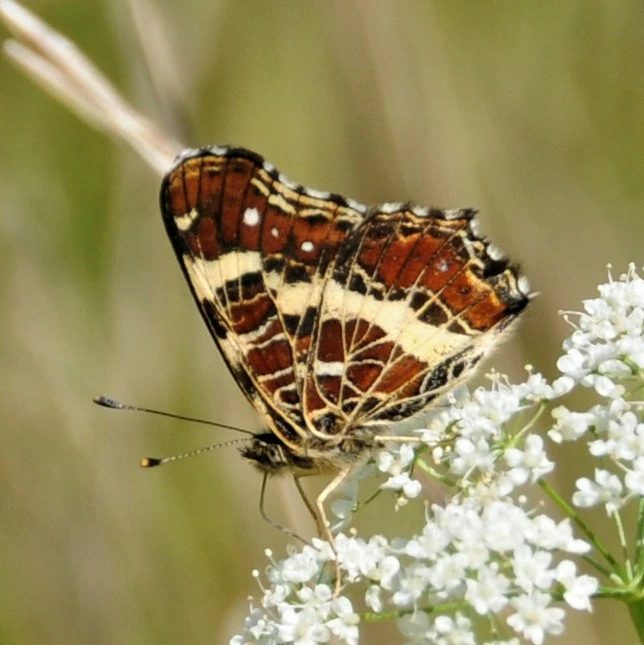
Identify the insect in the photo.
Araschnia levana
